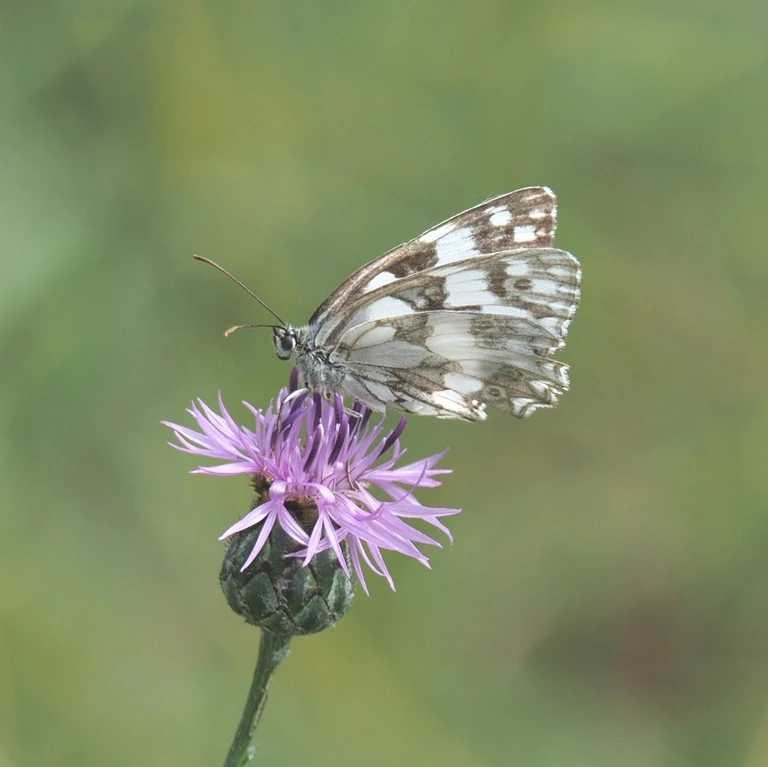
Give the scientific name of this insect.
Melanargia galathea
